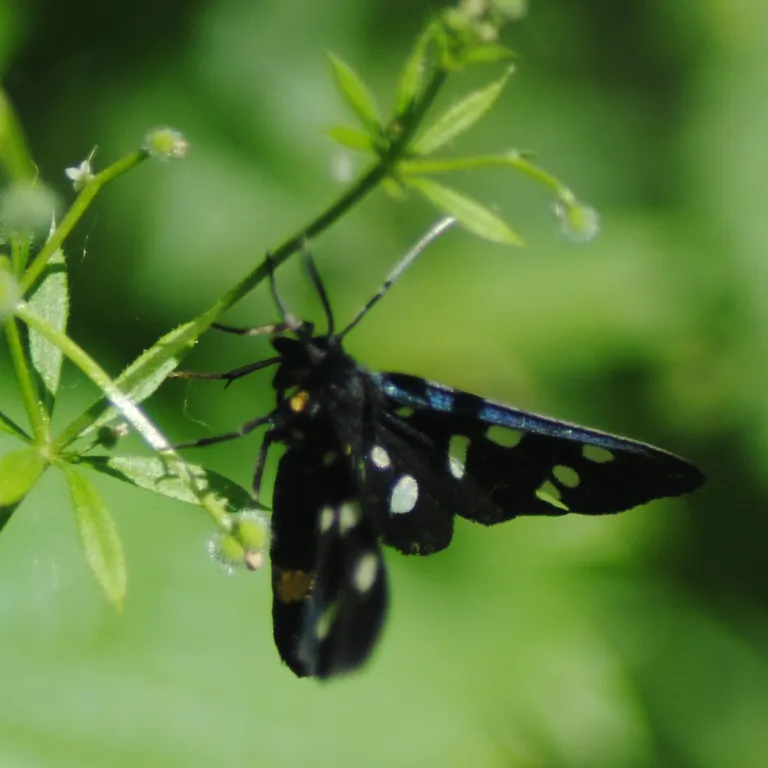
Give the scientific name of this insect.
Amata phegea
